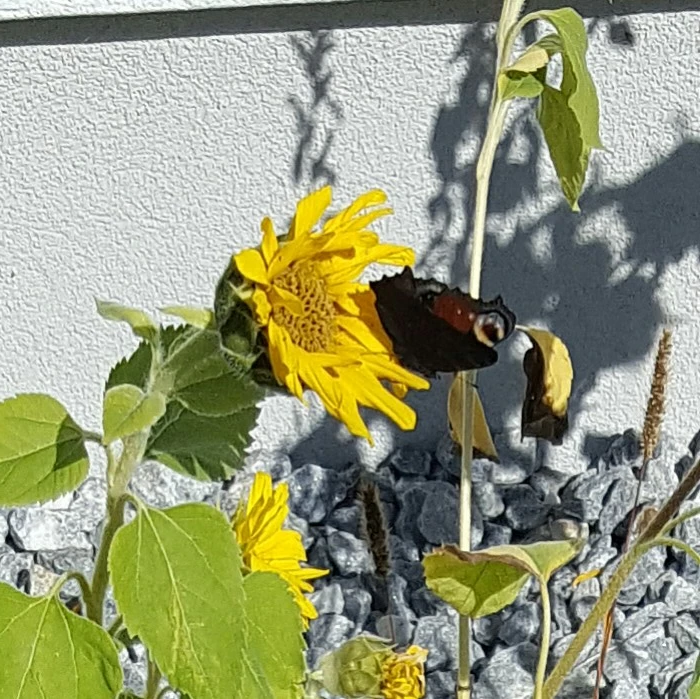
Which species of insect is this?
Aglais io
